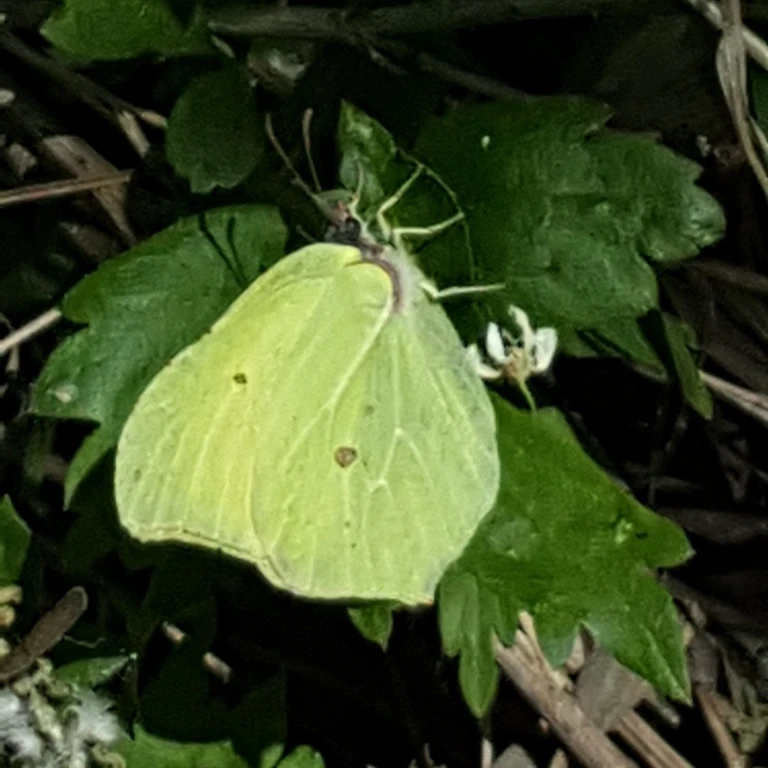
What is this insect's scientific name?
Gonepteryx rhamni
